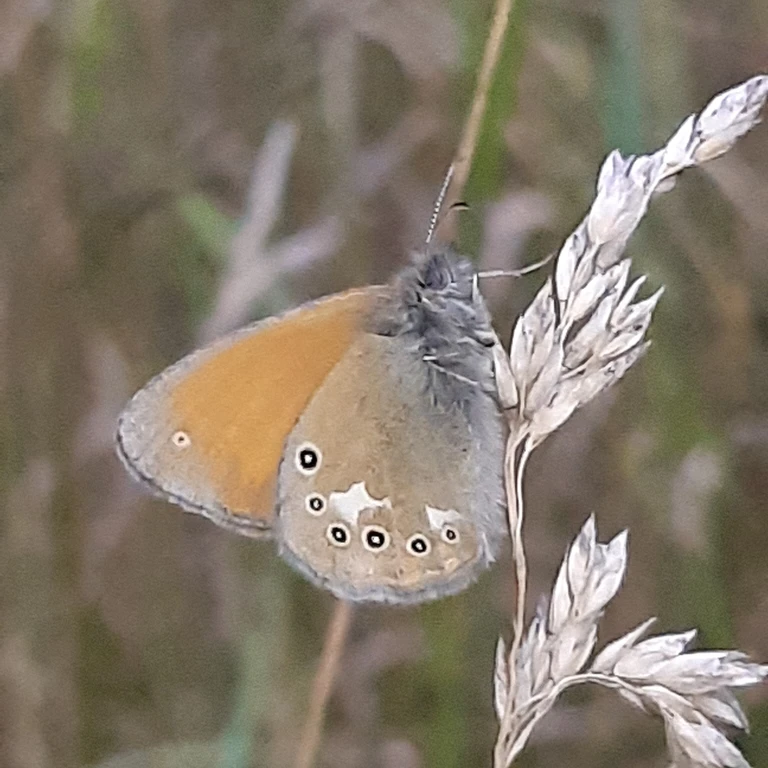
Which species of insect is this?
Coenonympha glycerion (also Coenonympha iphis)
